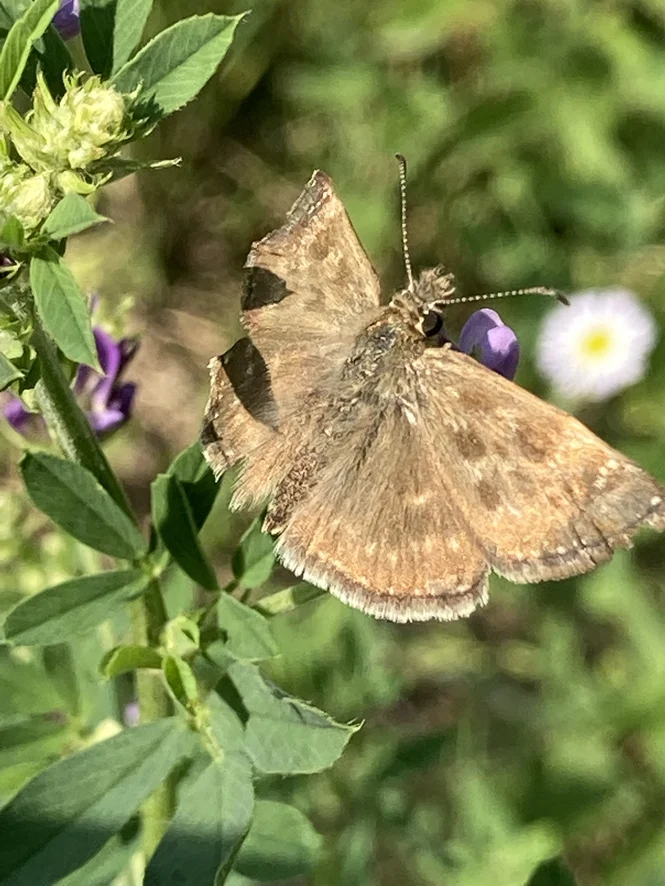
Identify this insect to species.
Erynnis tages
